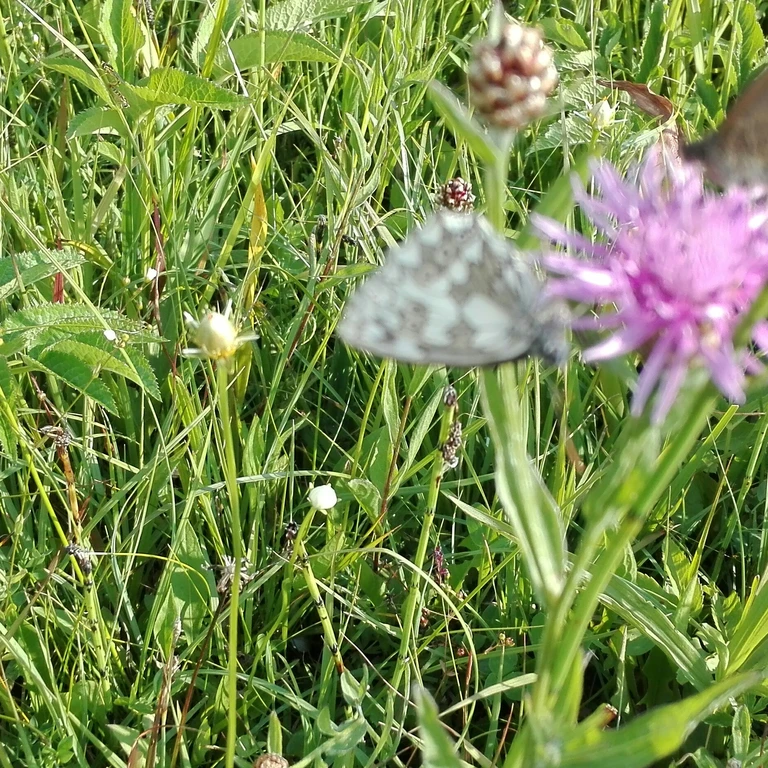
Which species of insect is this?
Melanargia galathea
